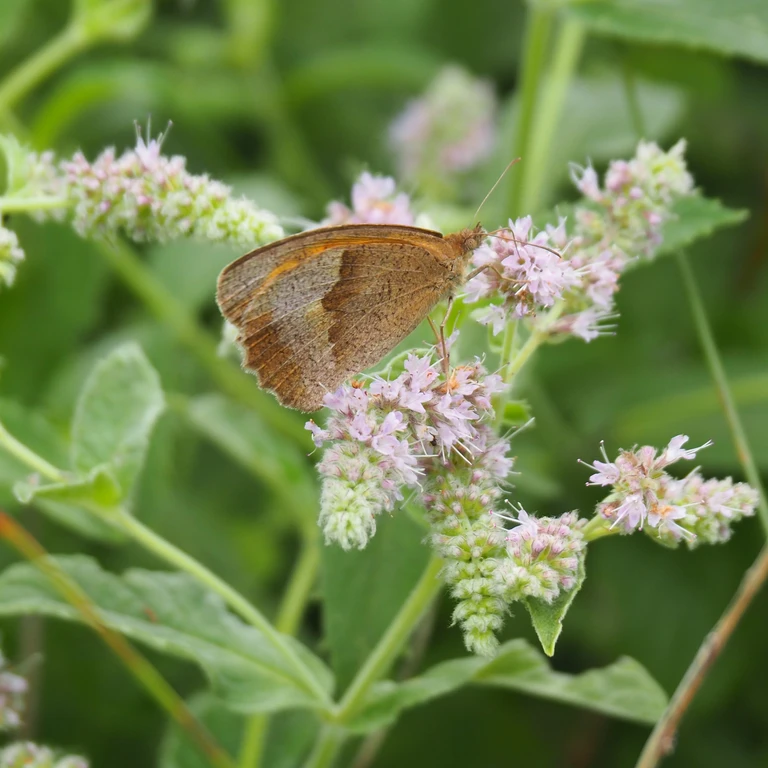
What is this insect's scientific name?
Maniola jurtina
